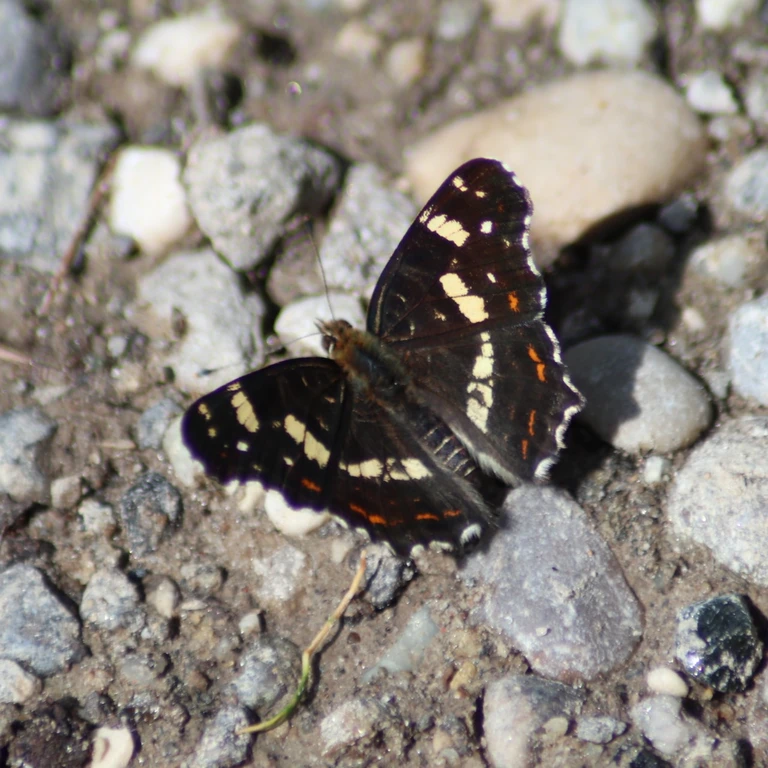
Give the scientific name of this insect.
Araschnia levana
